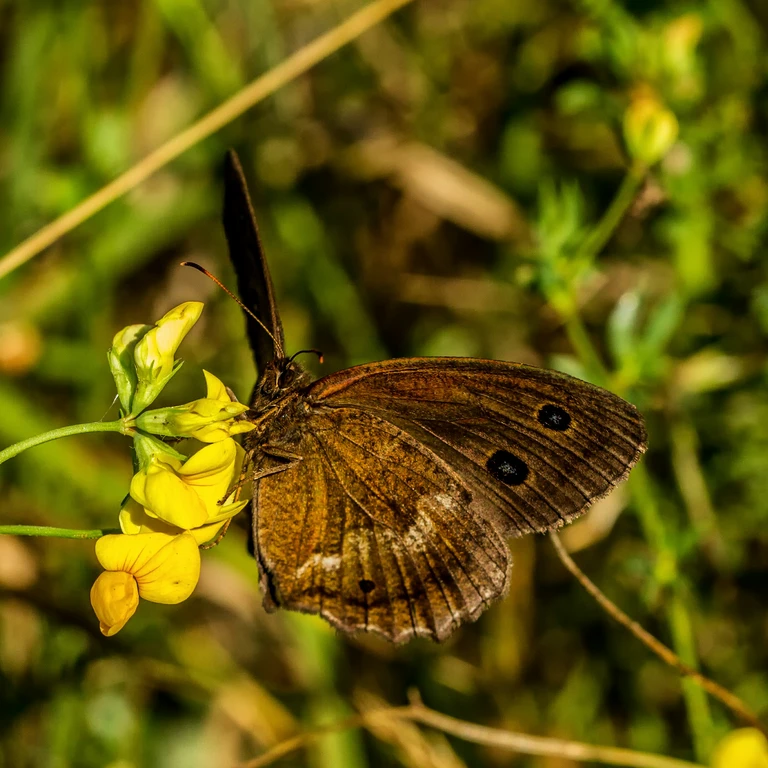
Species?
Minois dryas
